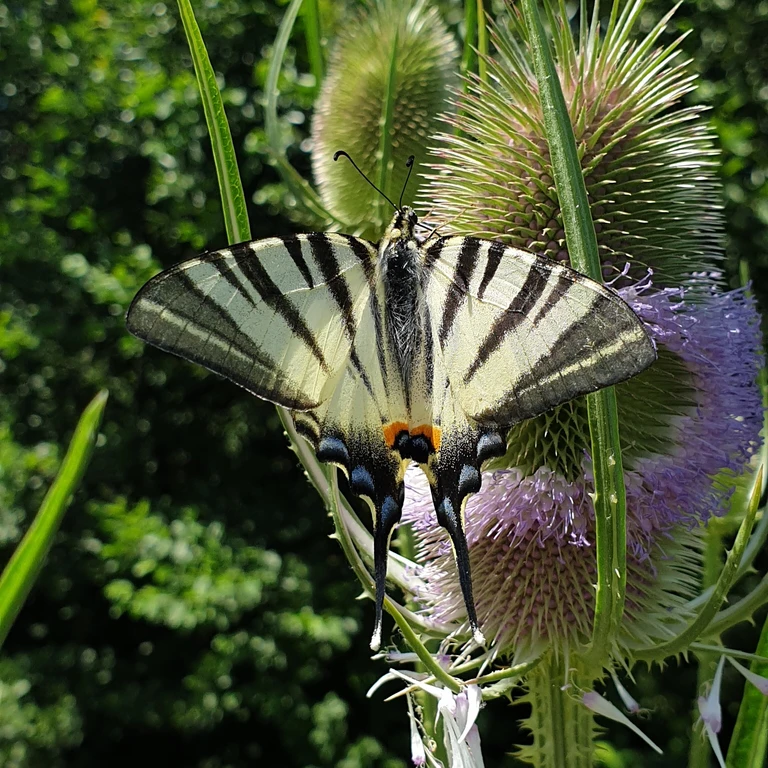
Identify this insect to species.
Iphiclides podalirius
